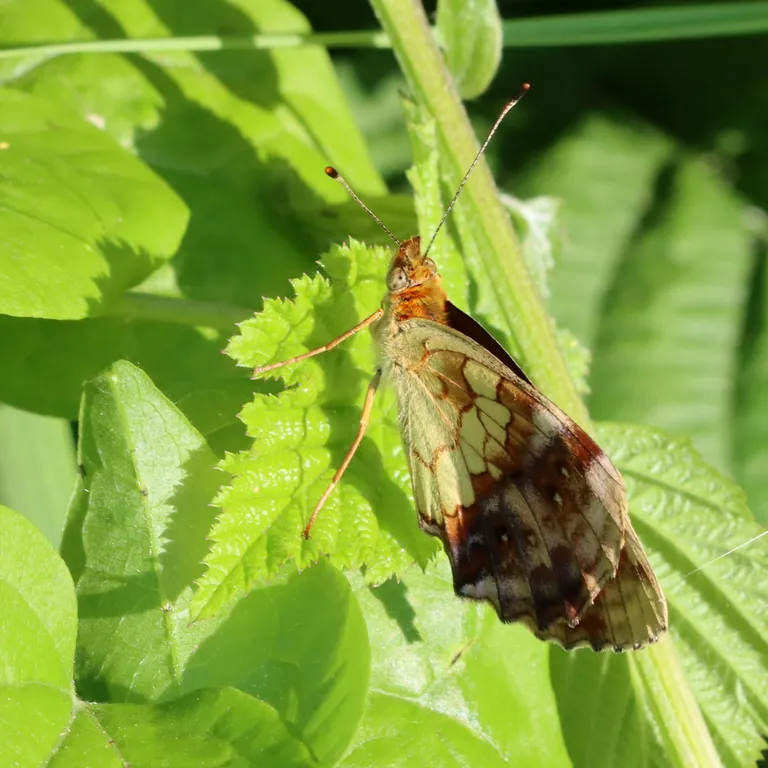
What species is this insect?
Brenthis daphne
